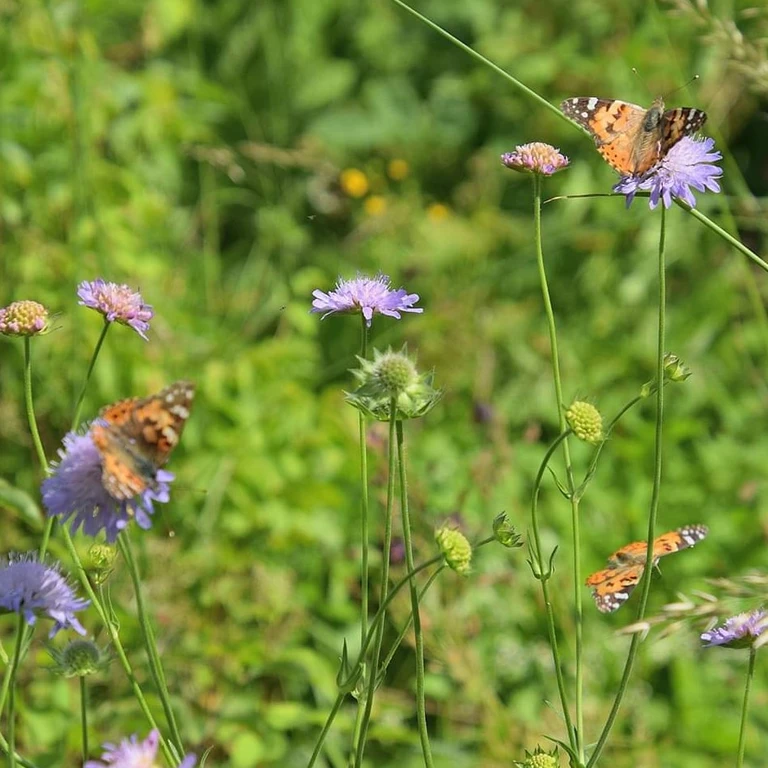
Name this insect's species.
Vanessa cardui
